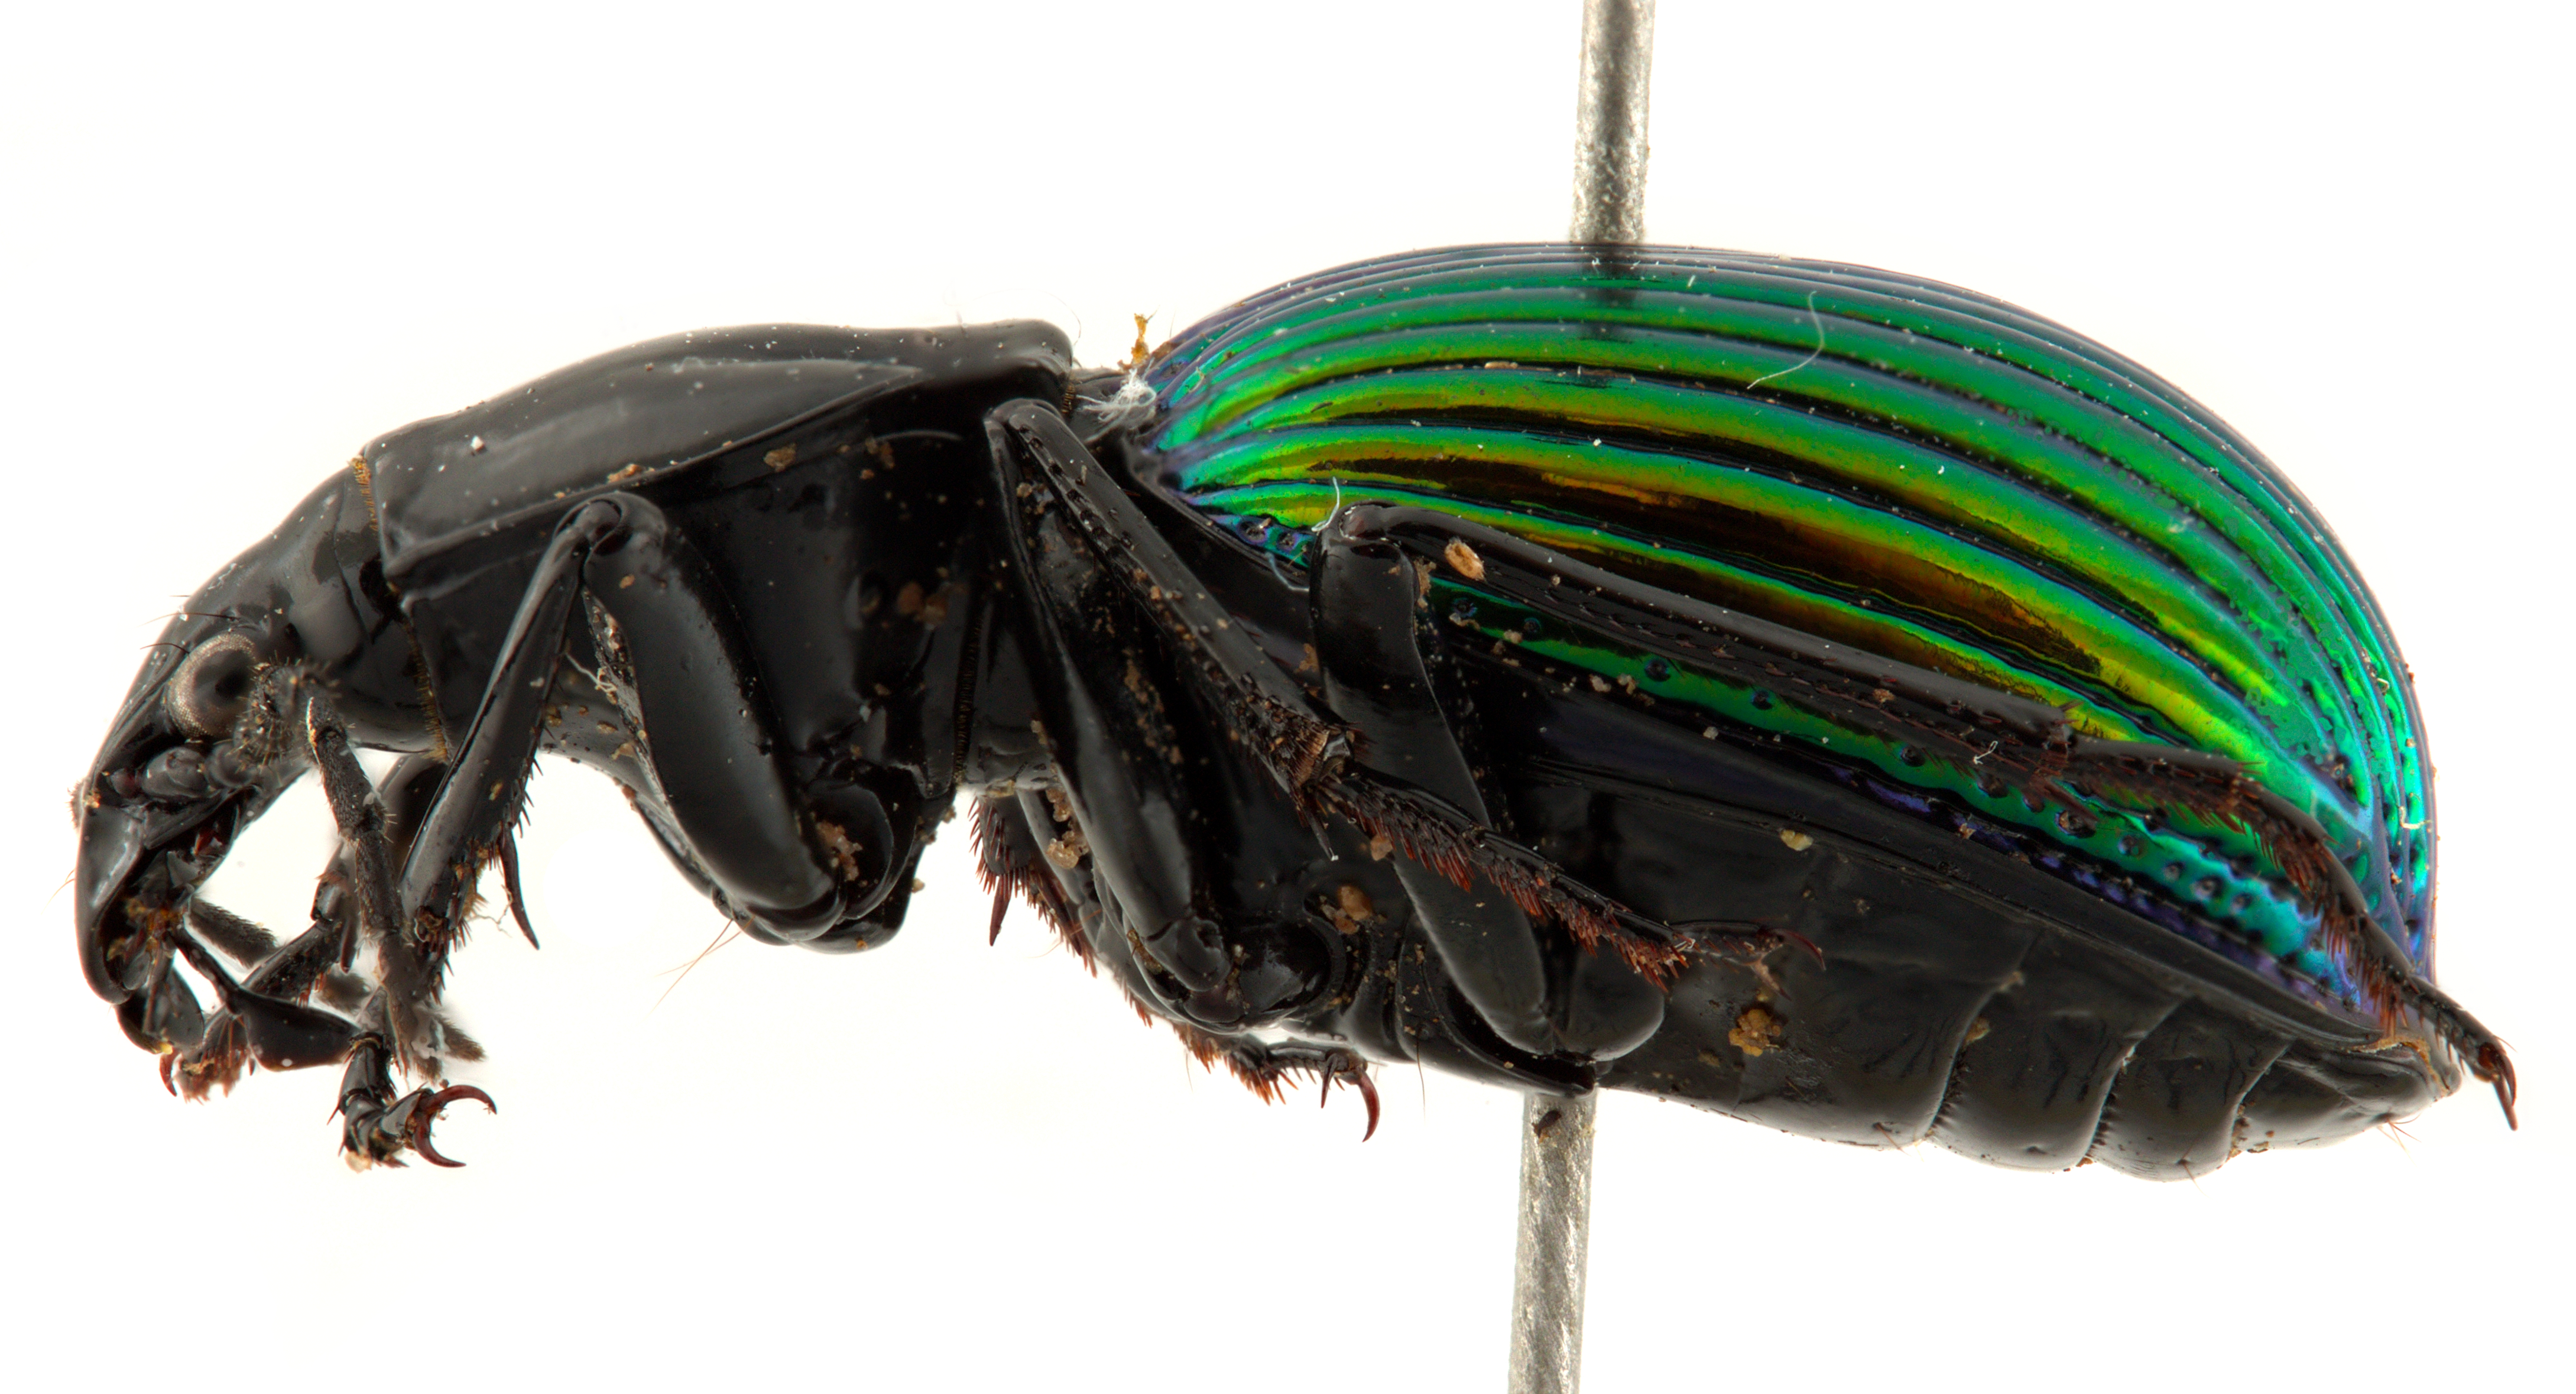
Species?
Brachygnathus muticus
